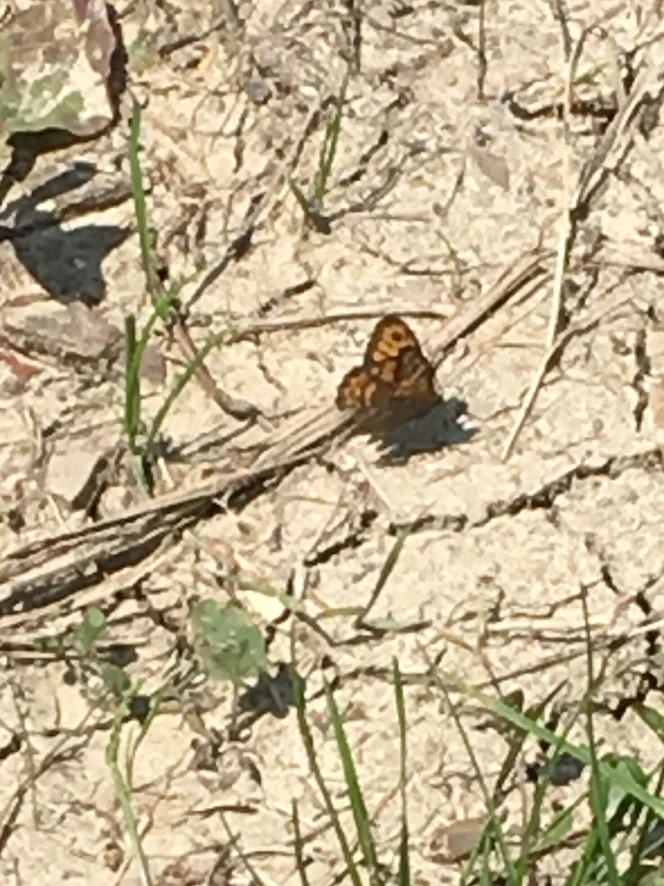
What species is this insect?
Lasiommata megera (also Pararge megera)
